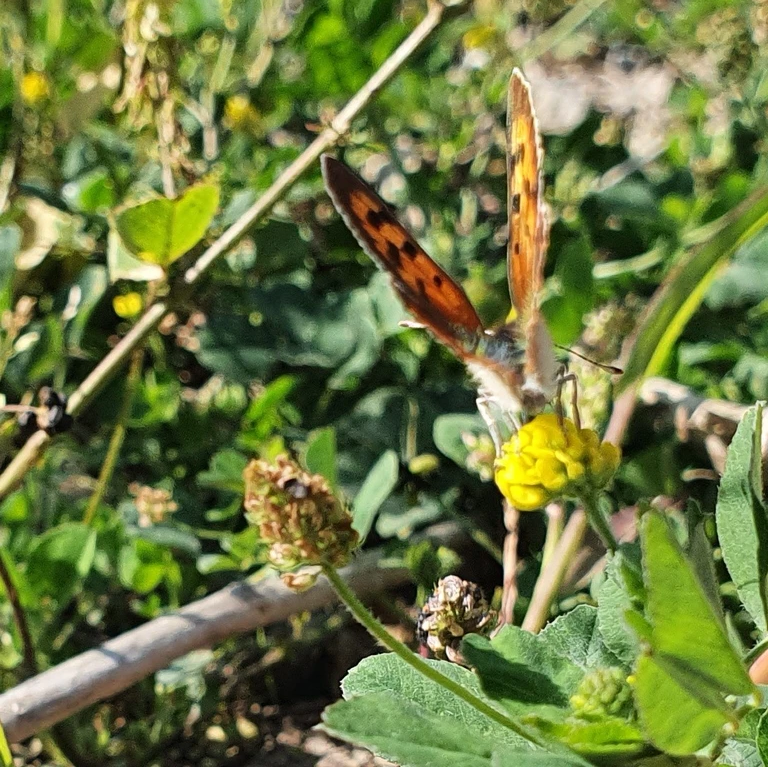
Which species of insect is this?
Lycaena phlaeas
